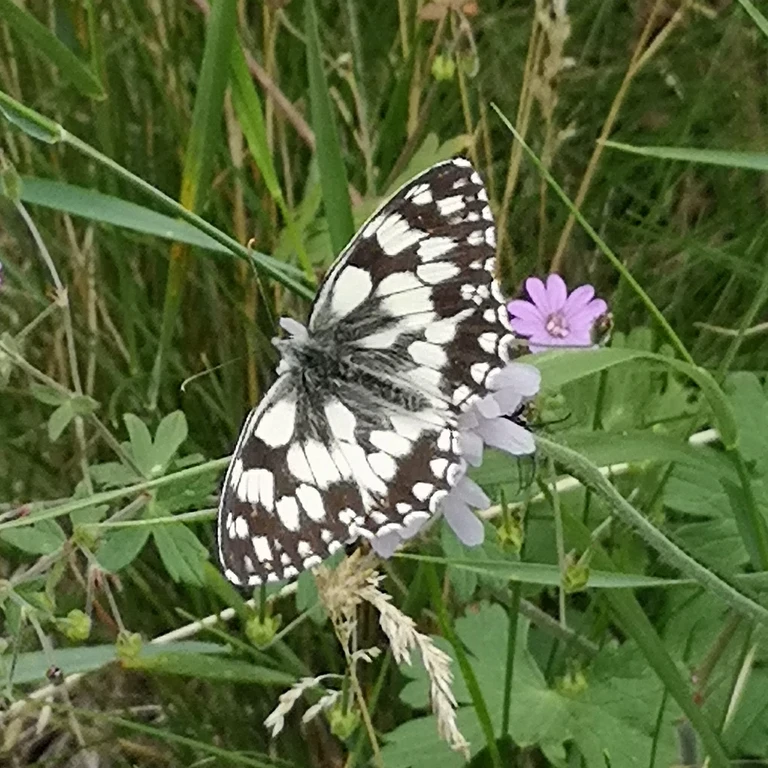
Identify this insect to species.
Melanargia galathea
